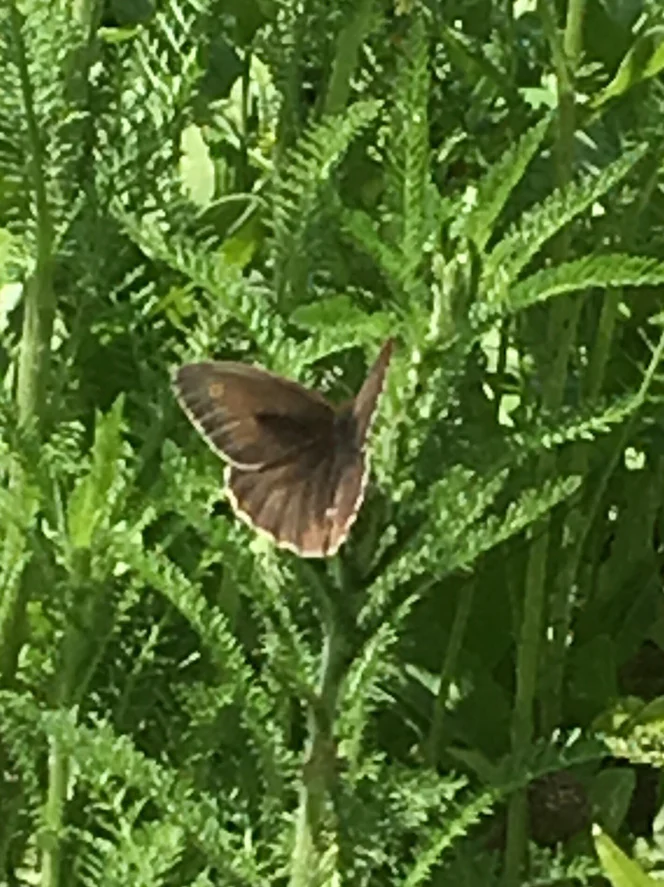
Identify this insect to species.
Maniola jurtina
